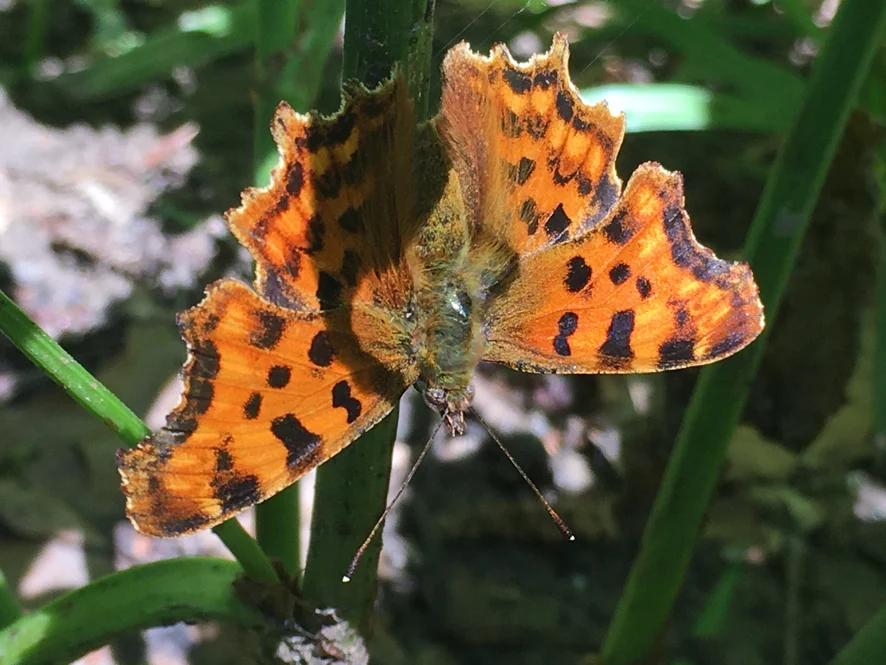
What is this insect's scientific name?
Polygonia c-album
